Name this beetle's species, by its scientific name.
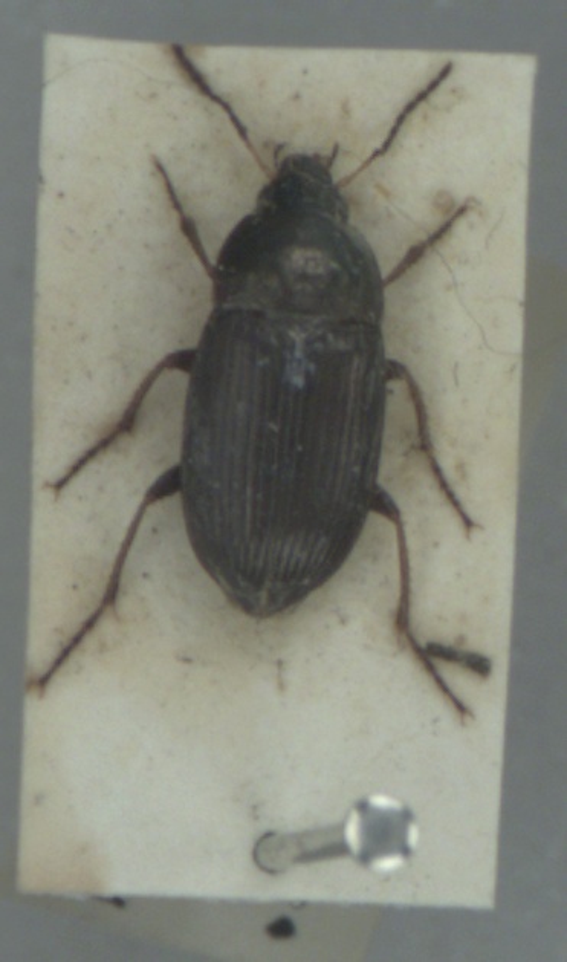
Amara similata
